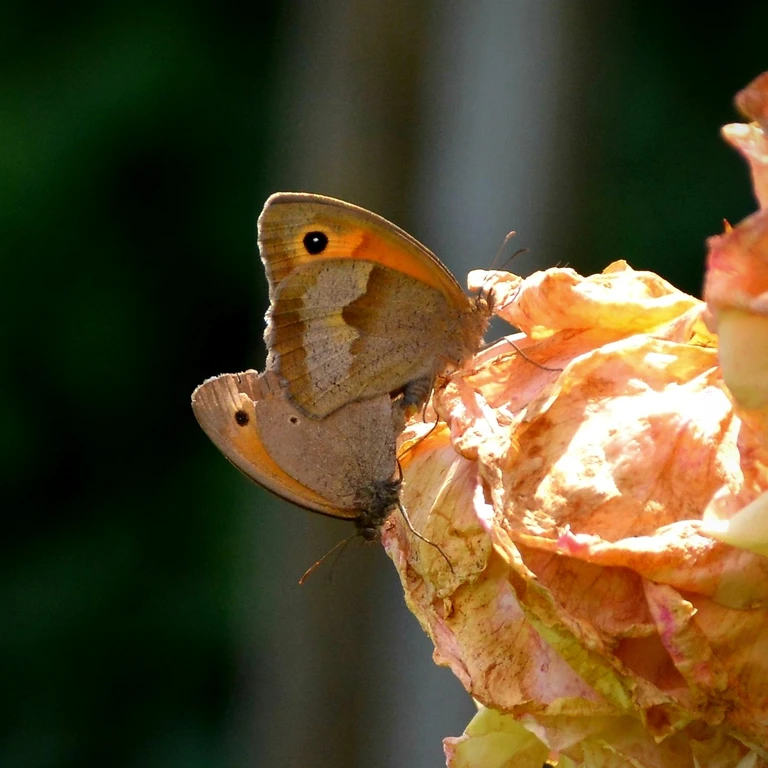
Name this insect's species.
Maniola jurtina
